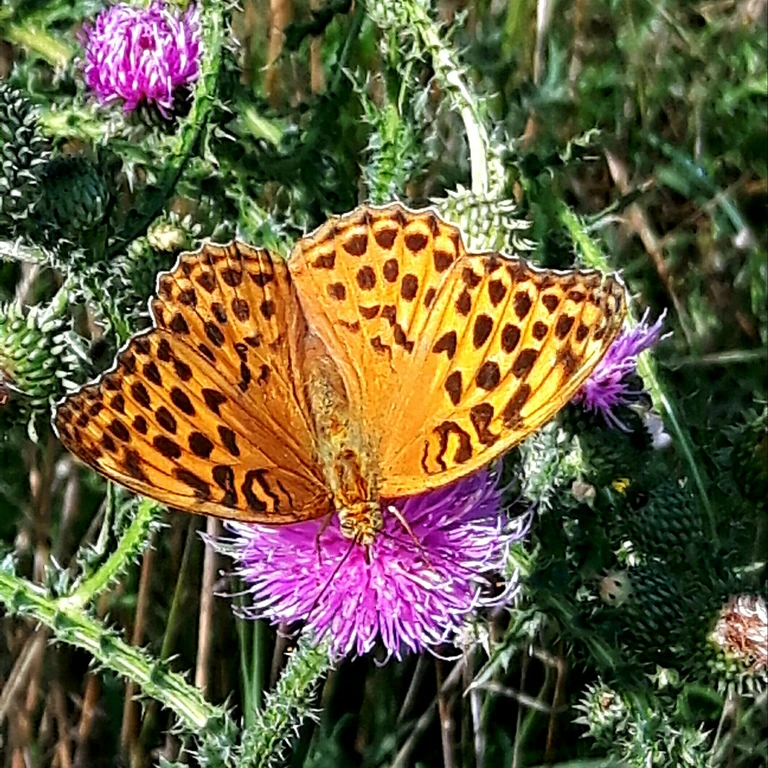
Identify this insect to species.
Argynnis paphia
